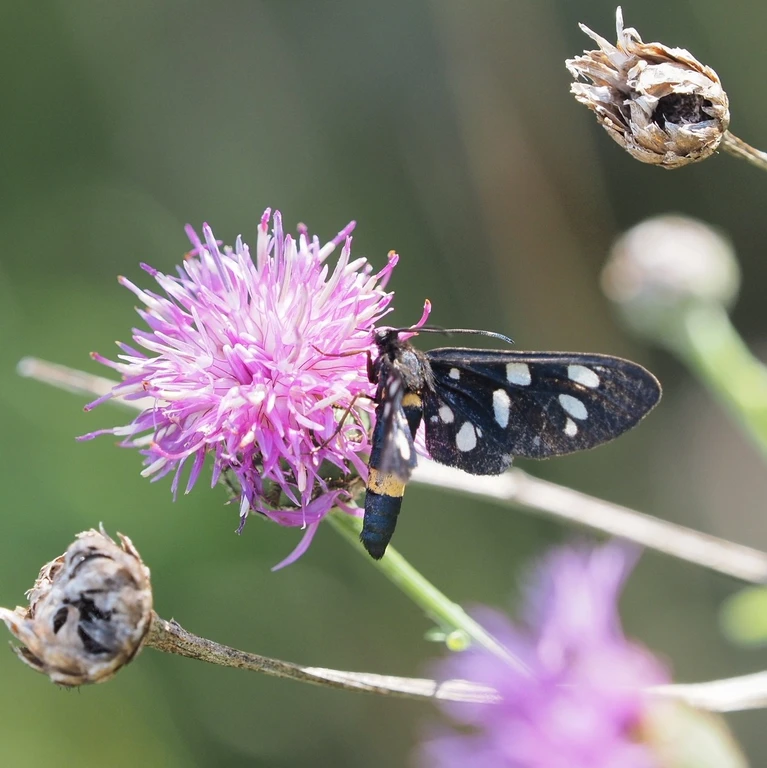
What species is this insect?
Amata phegea
